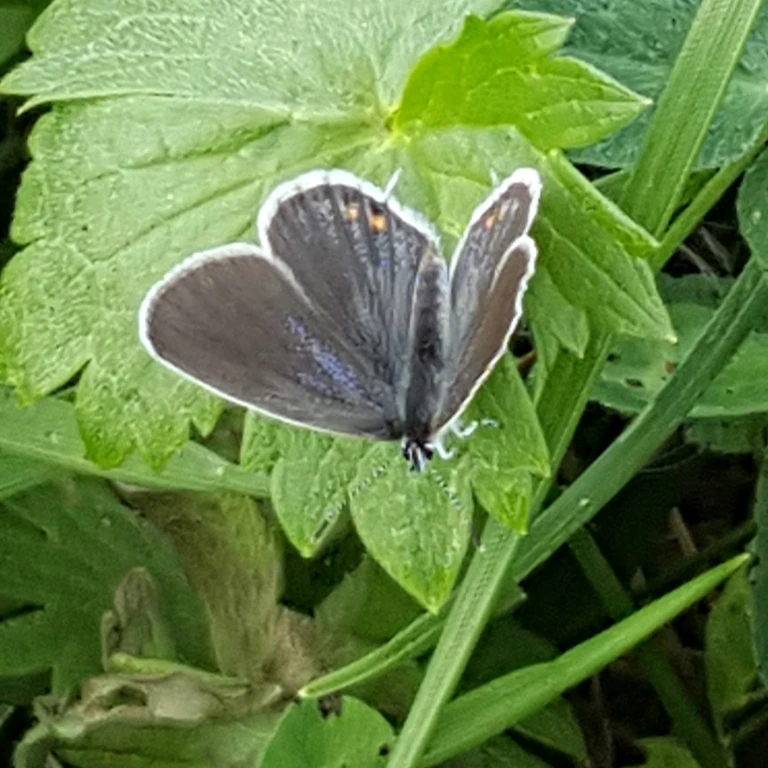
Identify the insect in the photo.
Cupido argiades (also Elkalyce argiades)
